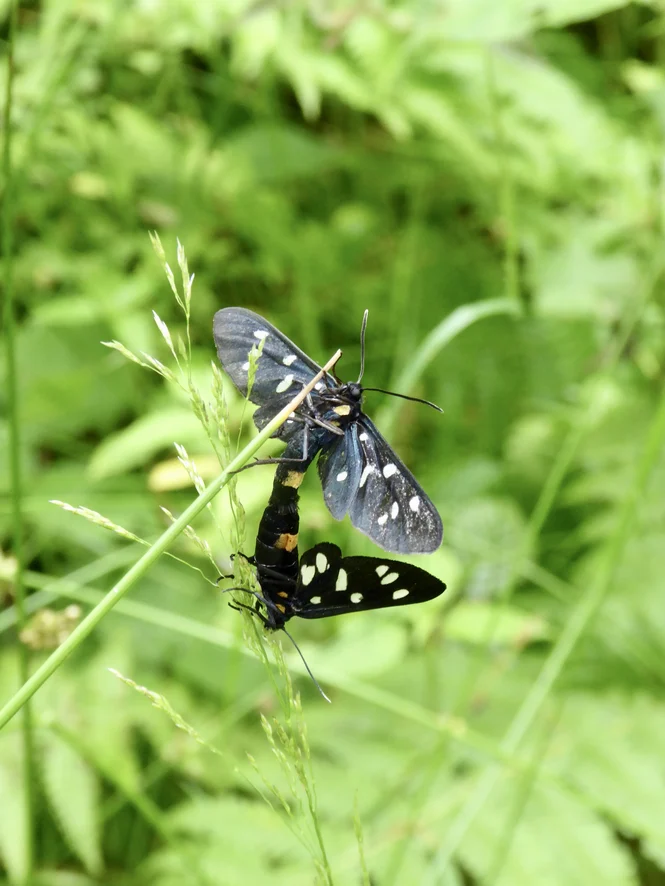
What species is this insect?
Amata phegea
